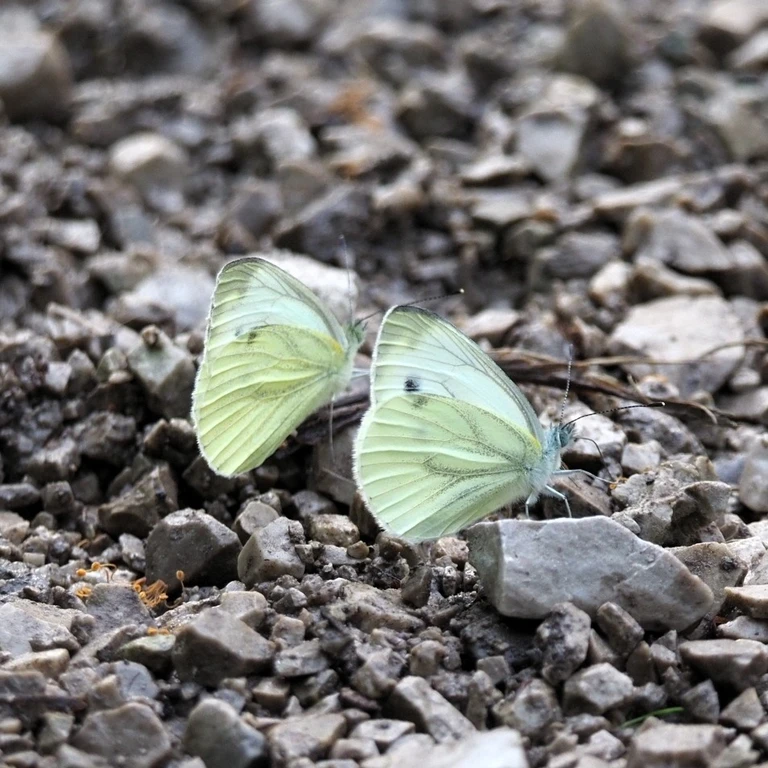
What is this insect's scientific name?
Pieris napi
